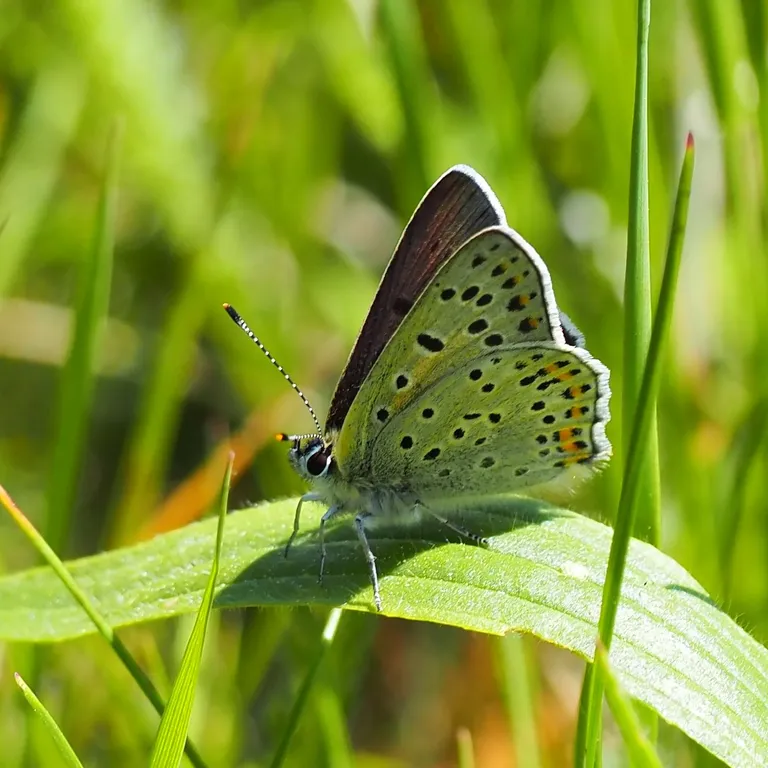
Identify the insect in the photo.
Lycaena tityrus (also Loweia tityrus)
